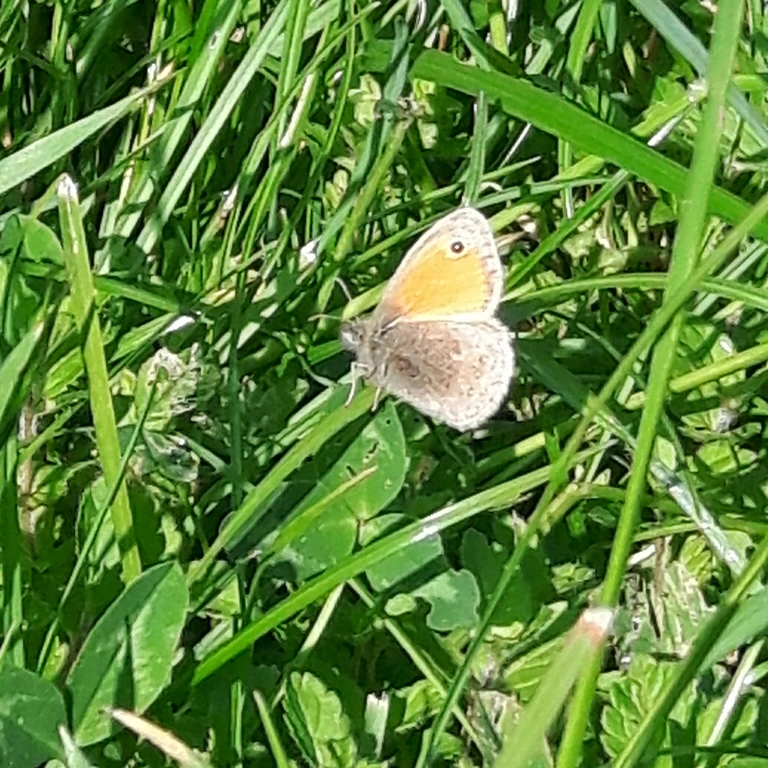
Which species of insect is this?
Coenonympha pamphilus
